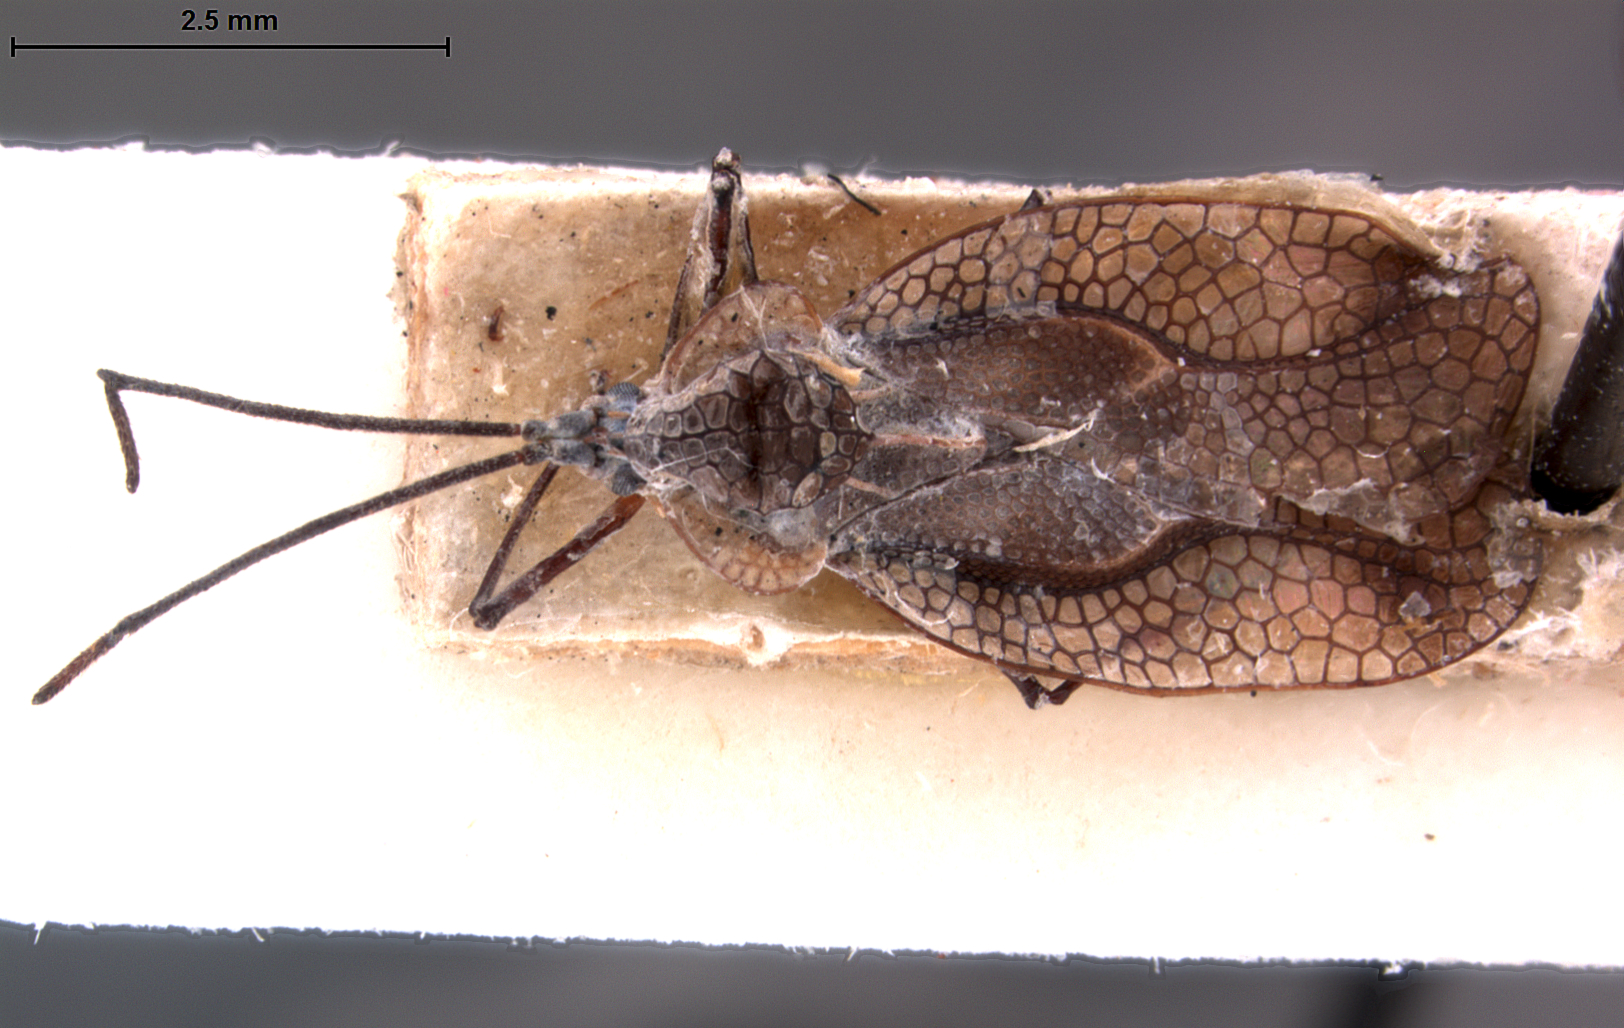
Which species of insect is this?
Ambycysta enodis
